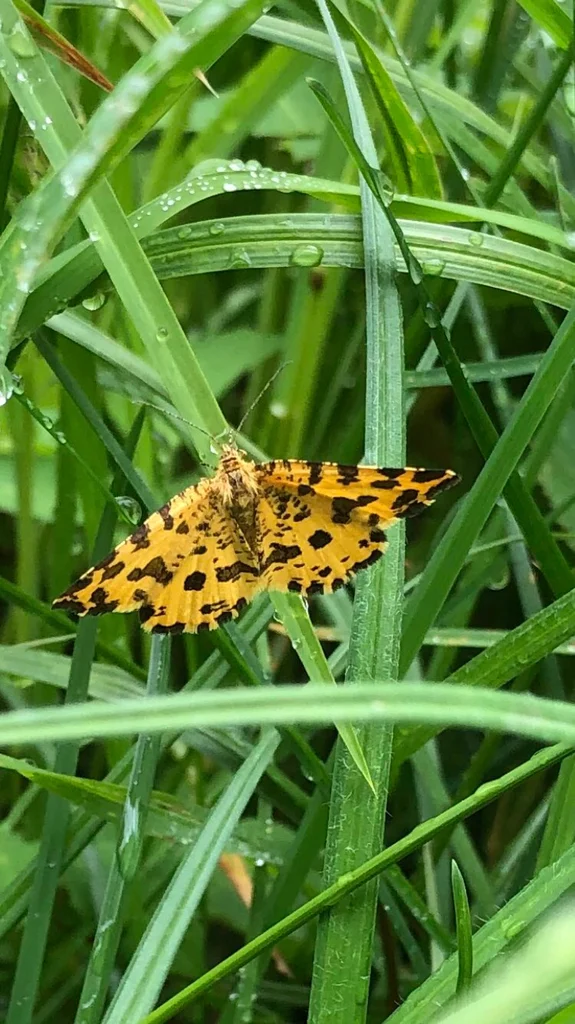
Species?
Pseudopanthera macularia
